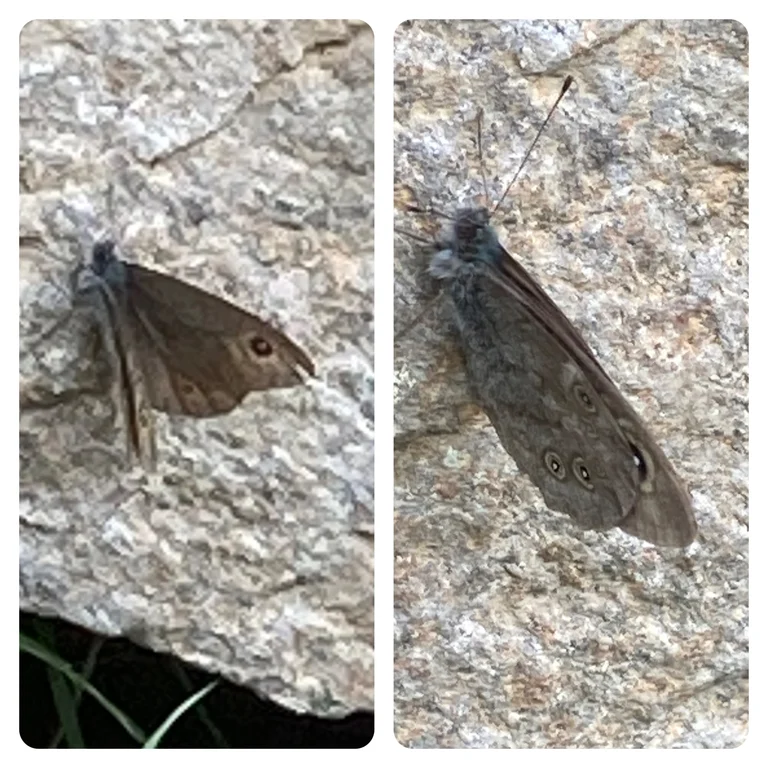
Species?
Lasiommata maera (also Pararge maera)
